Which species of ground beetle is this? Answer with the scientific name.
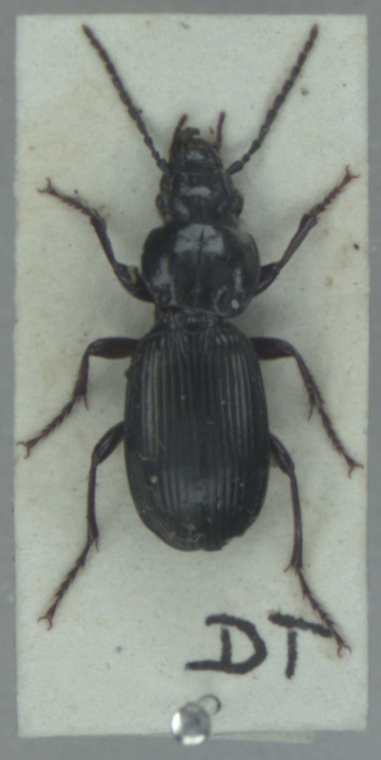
Pterostichus madidus
